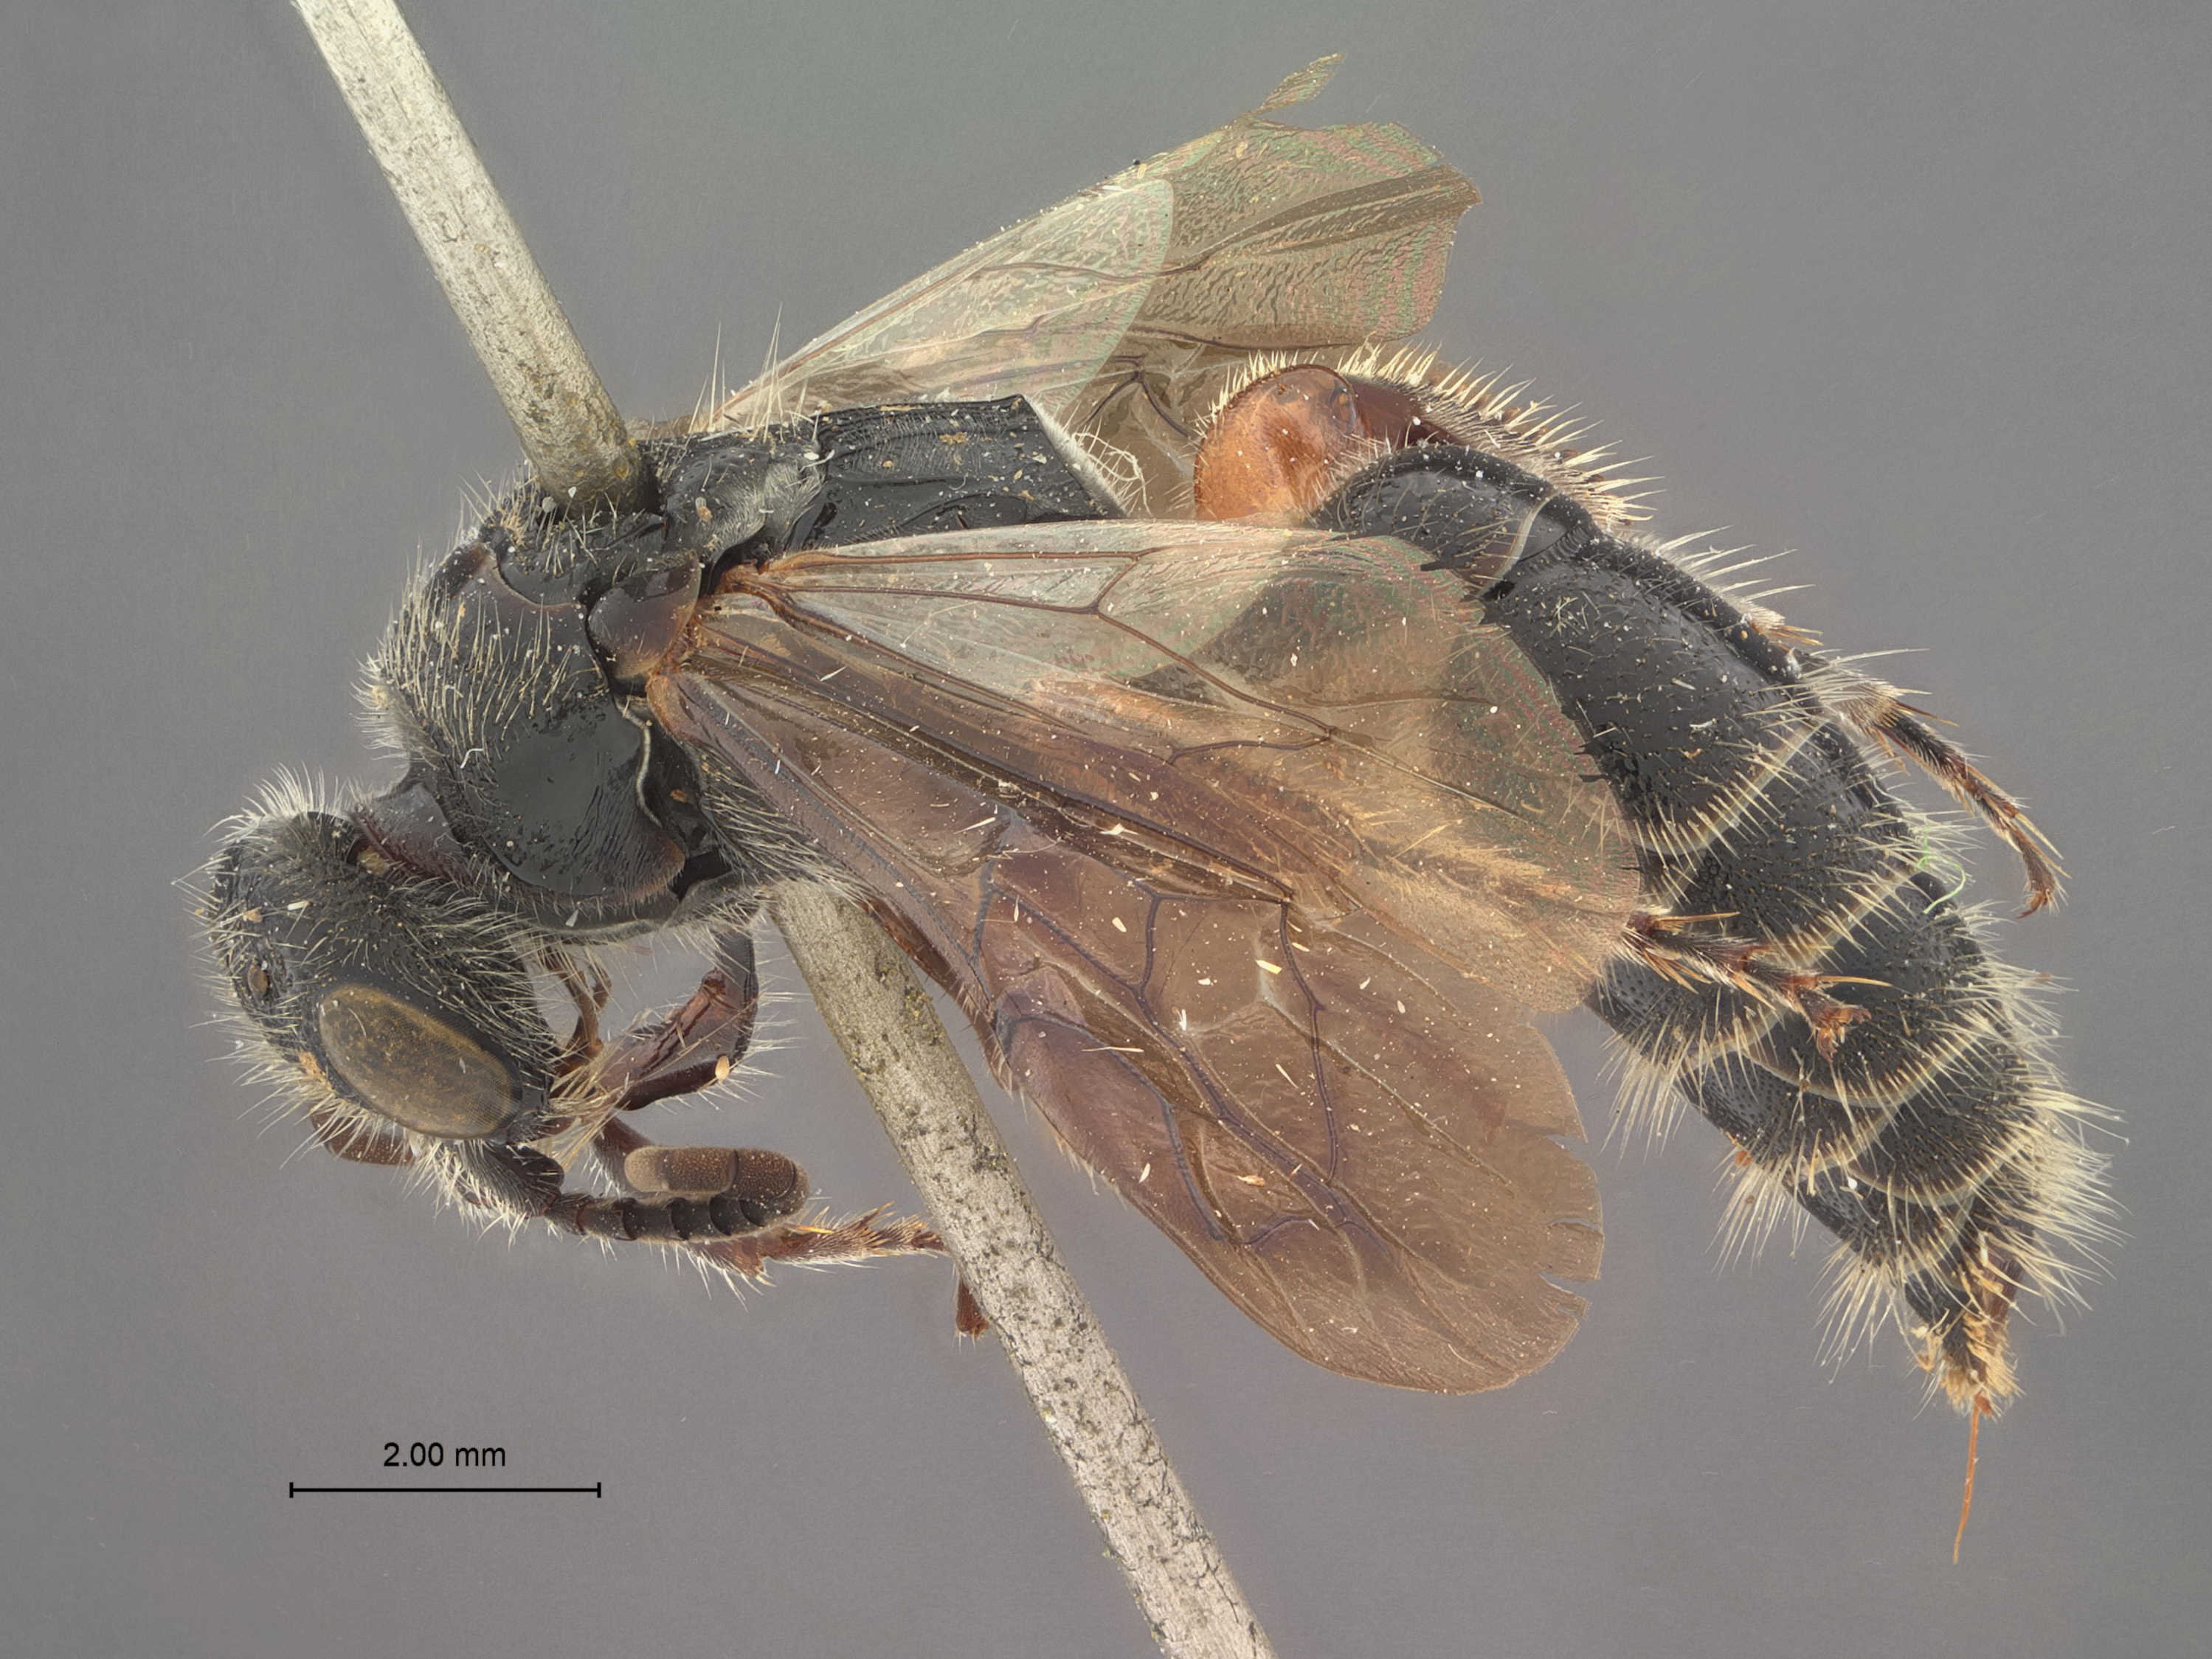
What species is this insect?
Tiphia shillinga
